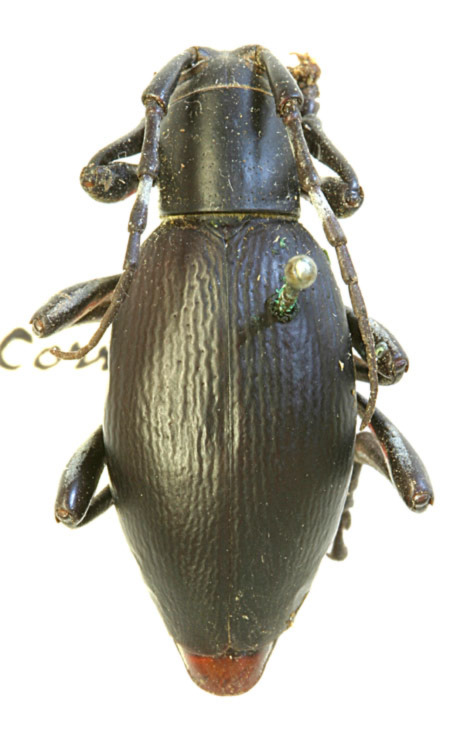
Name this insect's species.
Moneilema appressum (also Moneilema corrugans)
